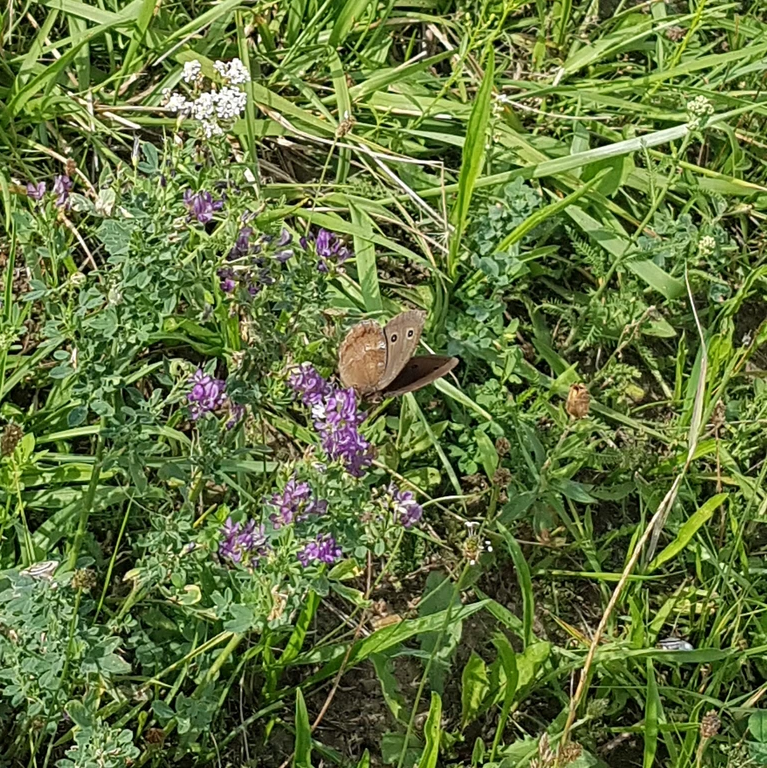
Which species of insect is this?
Minois dryas
